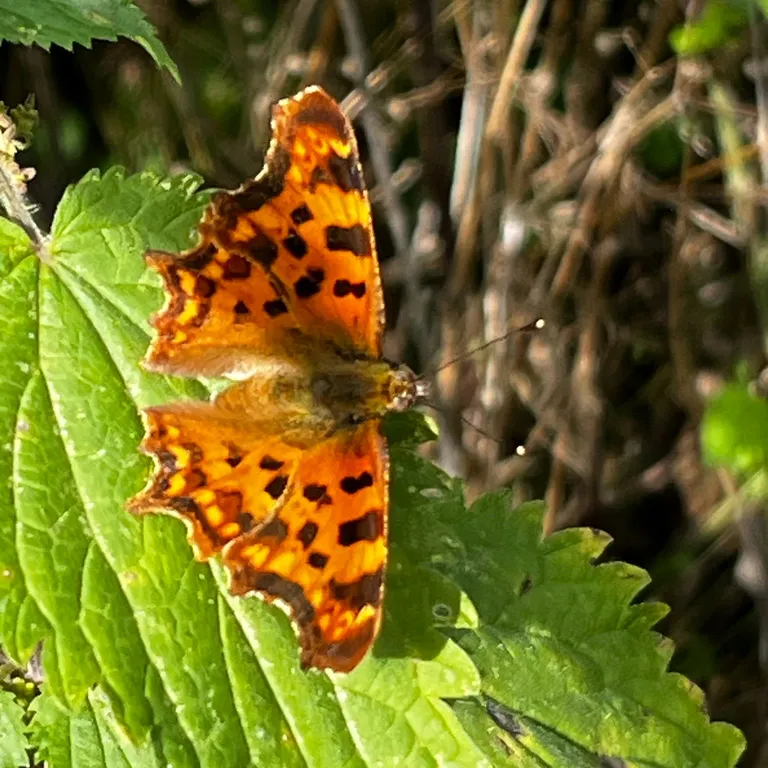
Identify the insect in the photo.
Polygonia c-album
